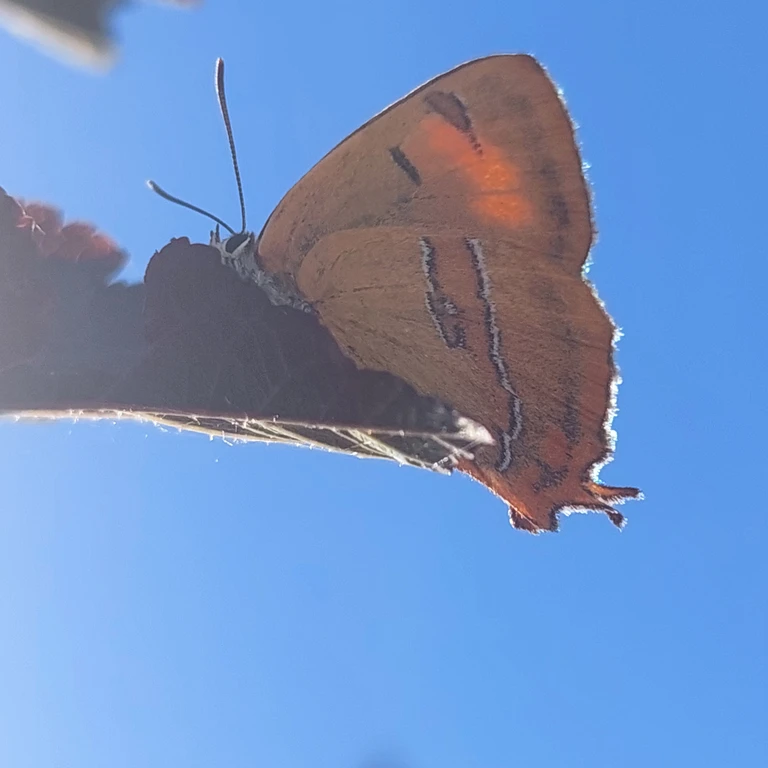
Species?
Thecla betulae
